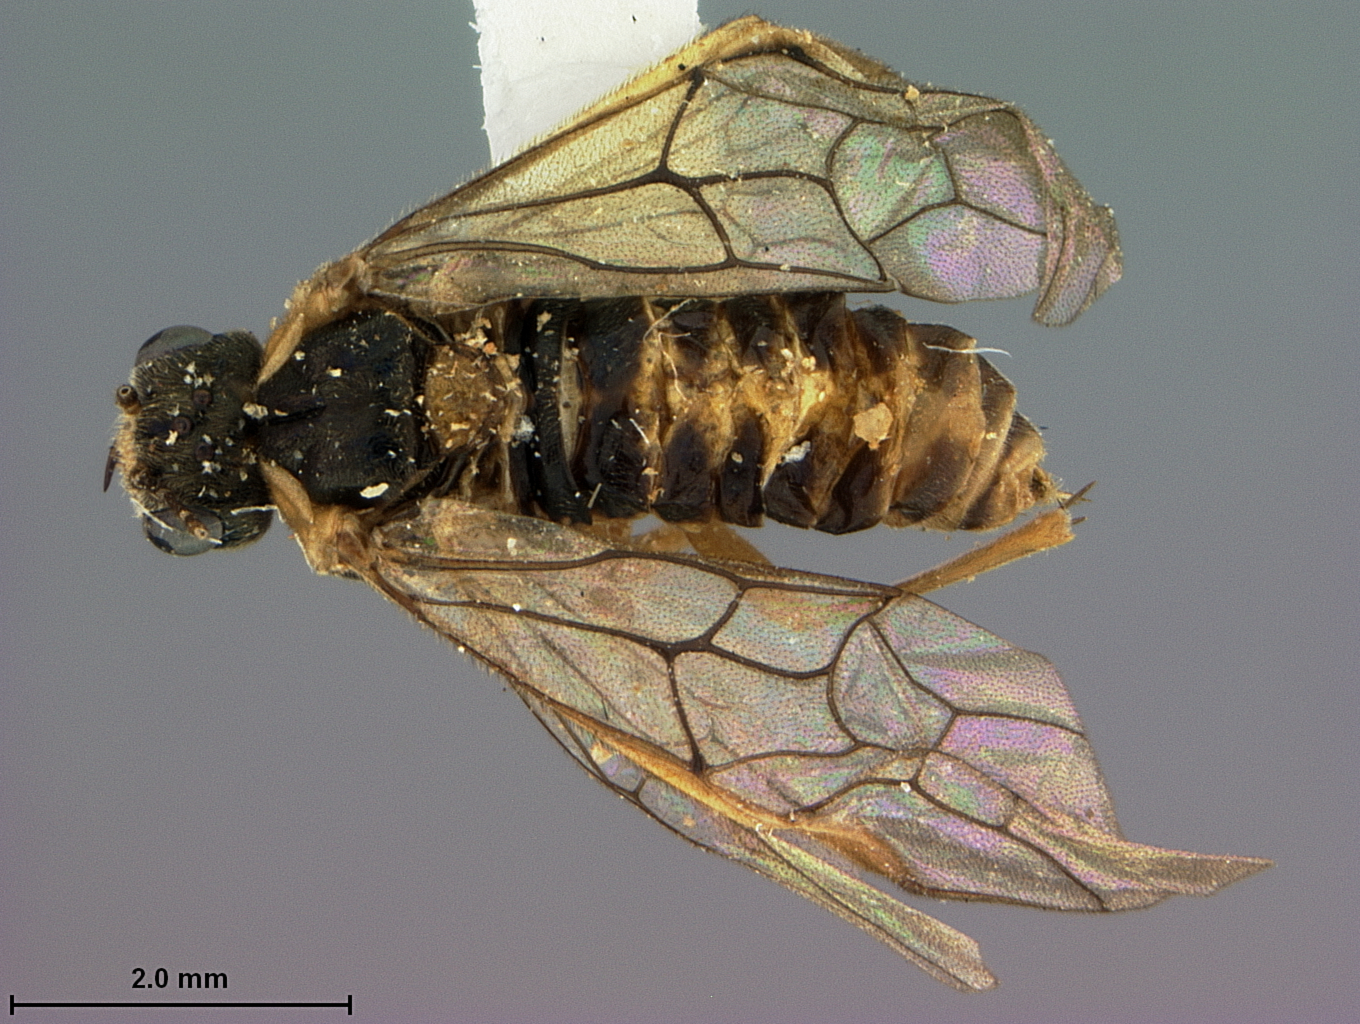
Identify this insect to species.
Acordulecera ducra
